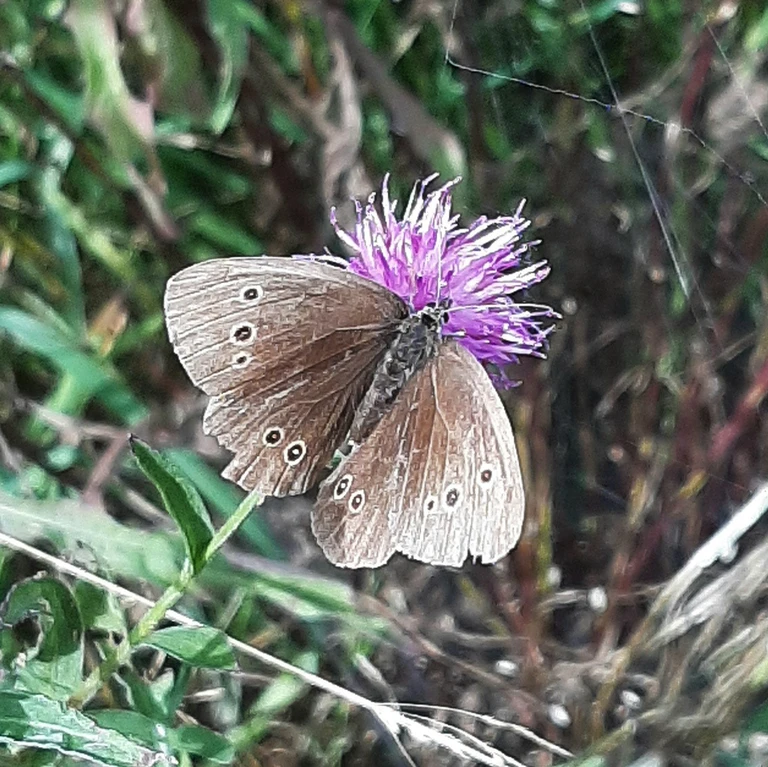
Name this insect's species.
Aphantopus hyperantus
